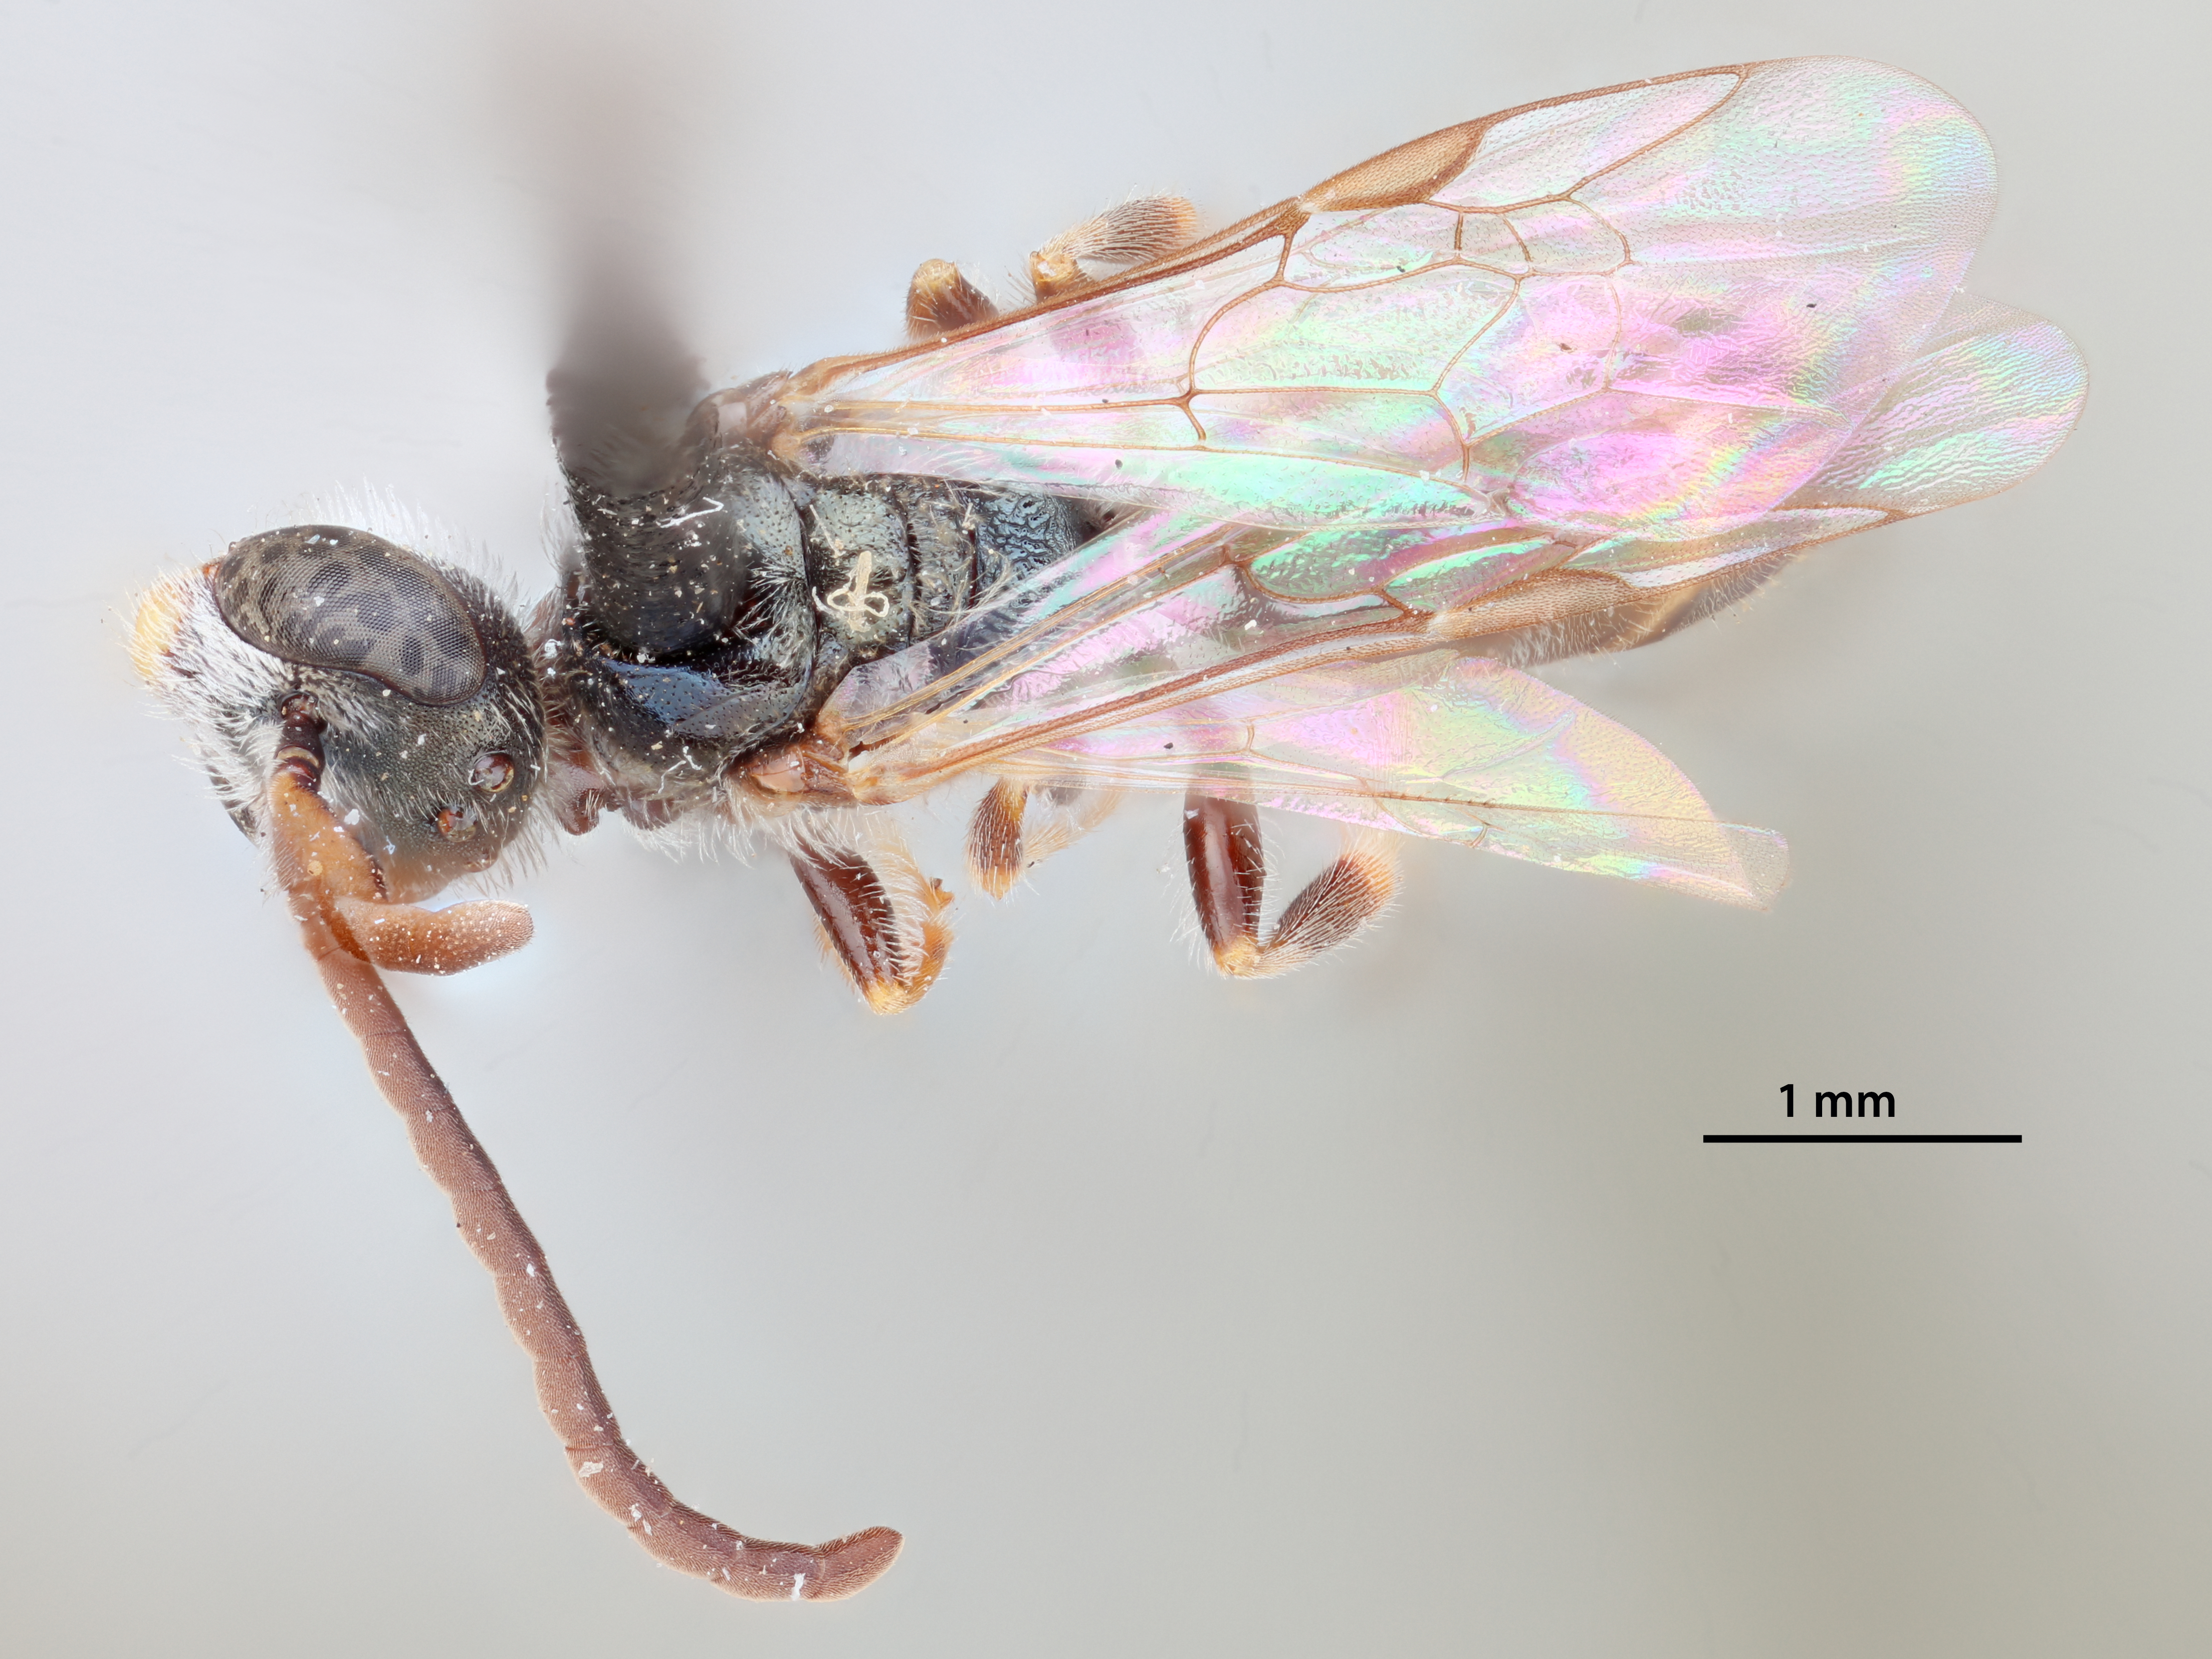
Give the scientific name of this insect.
Halictus occultus
